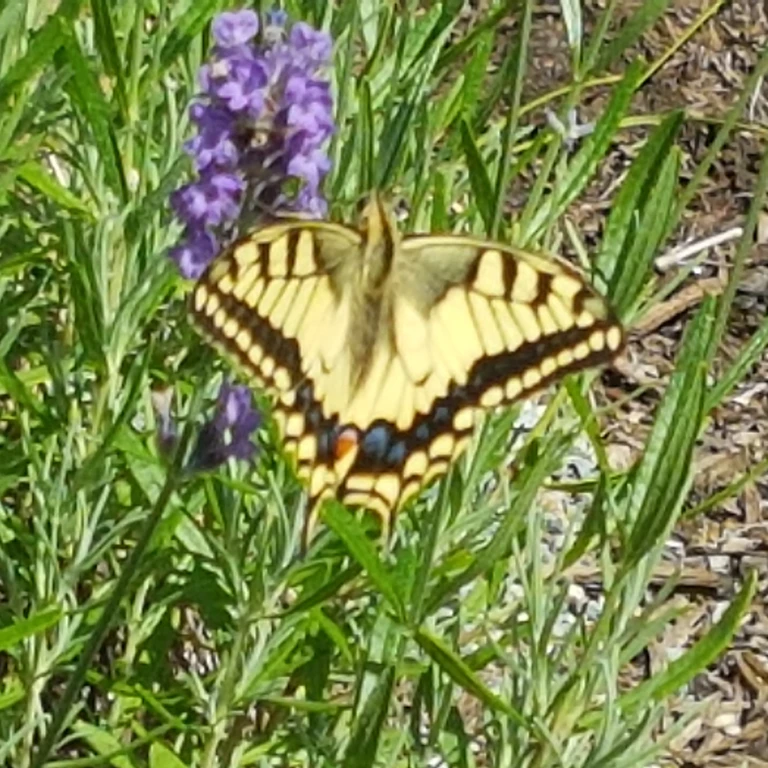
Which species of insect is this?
Papilio machaon
